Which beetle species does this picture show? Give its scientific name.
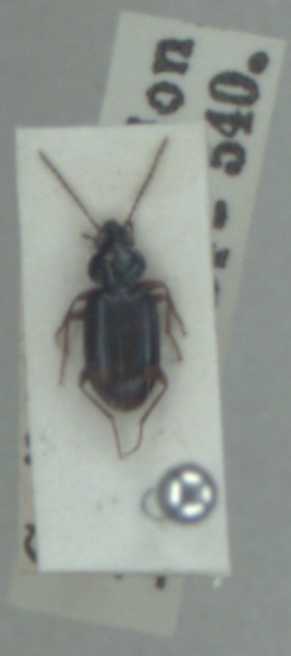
Bembidion biguttatum
